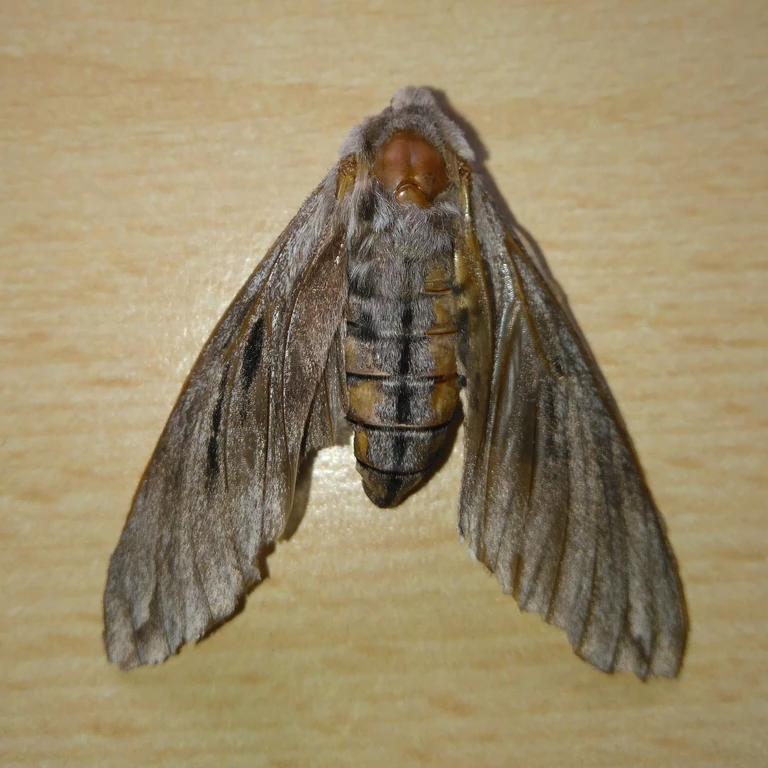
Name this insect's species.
Sphinx pinastri
